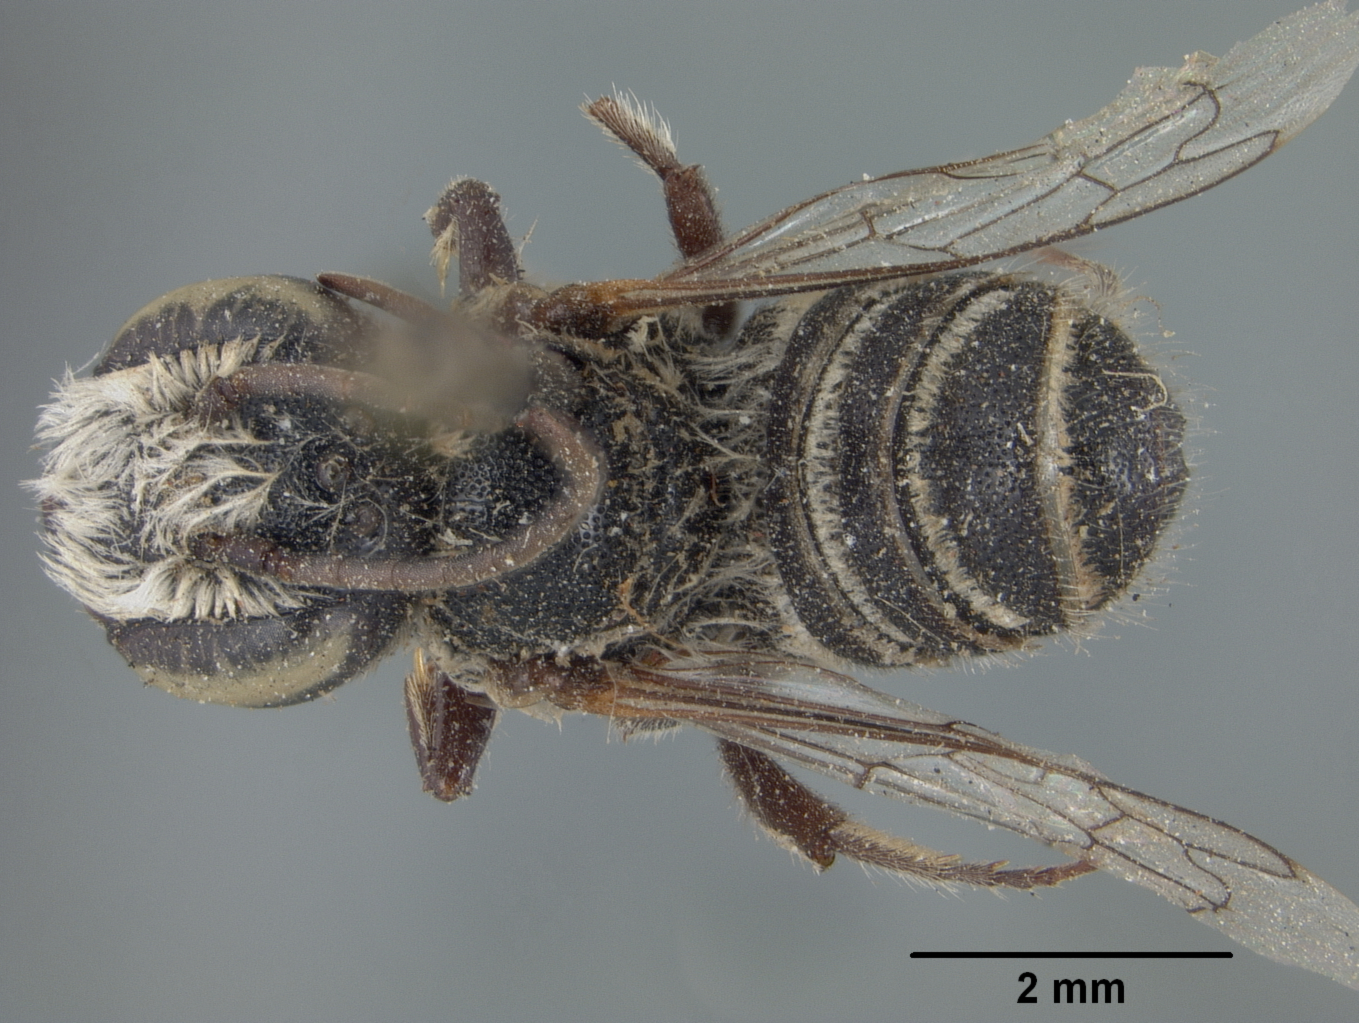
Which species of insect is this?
Megachile browni
